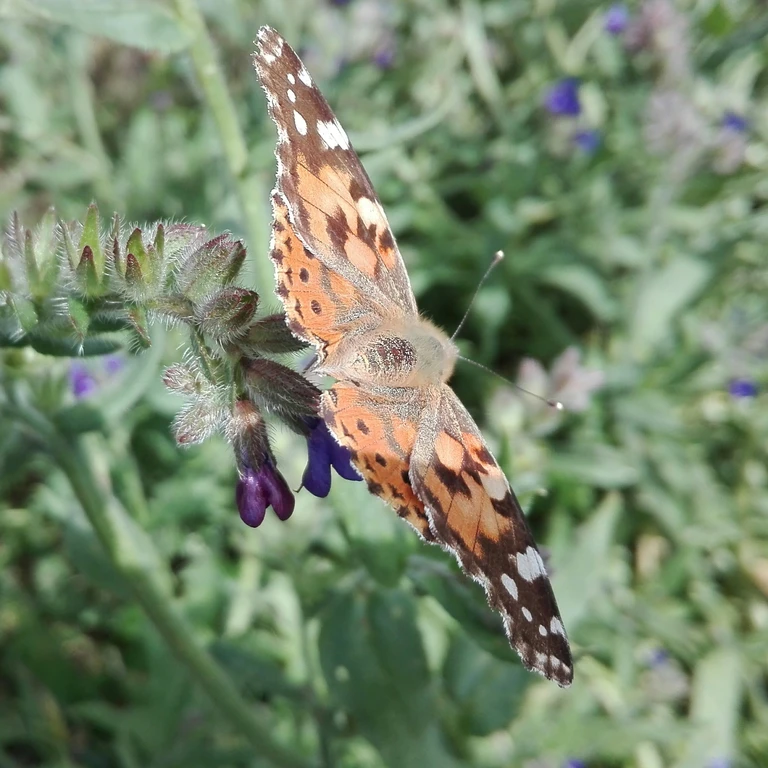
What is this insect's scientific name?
Vanessa cardui
